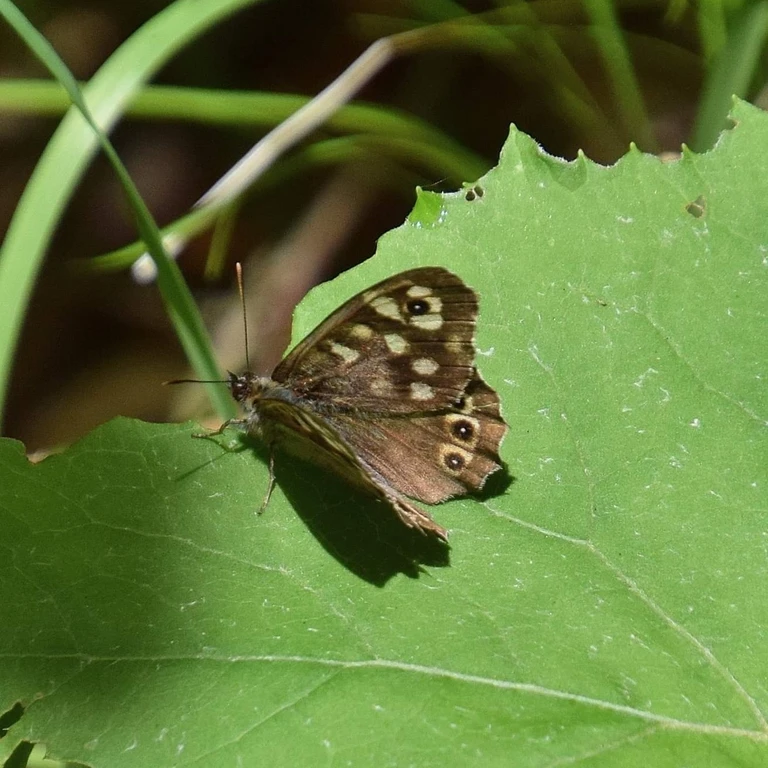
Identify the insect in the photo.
Pararge aegeria
